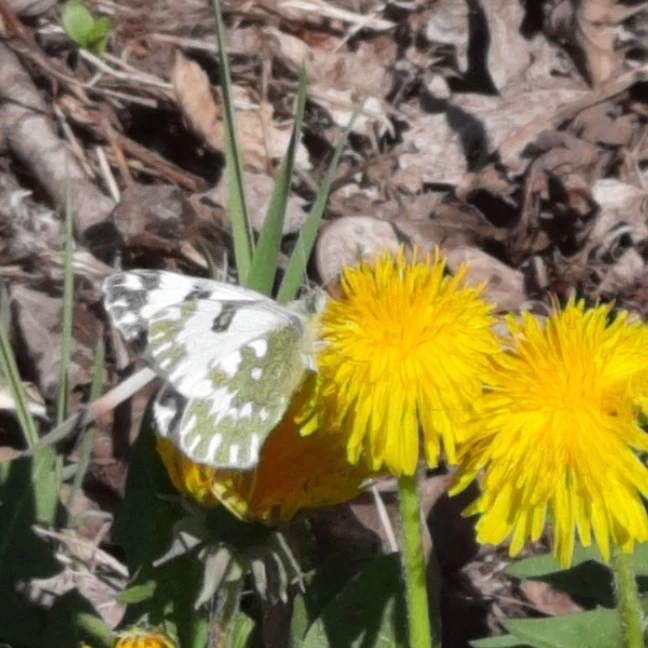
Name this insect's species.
Pontia edusa
